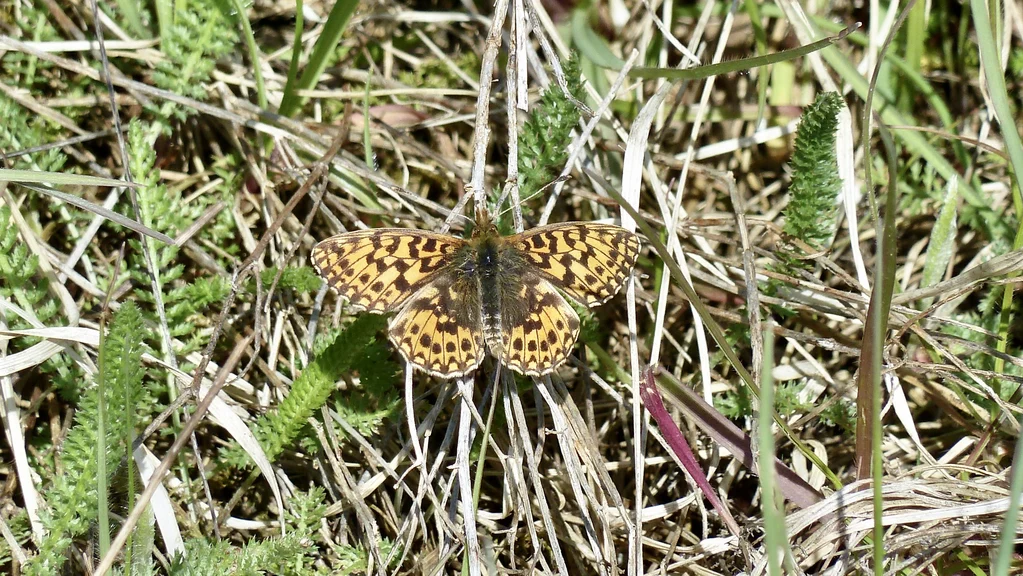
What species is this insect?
Boloria dia
